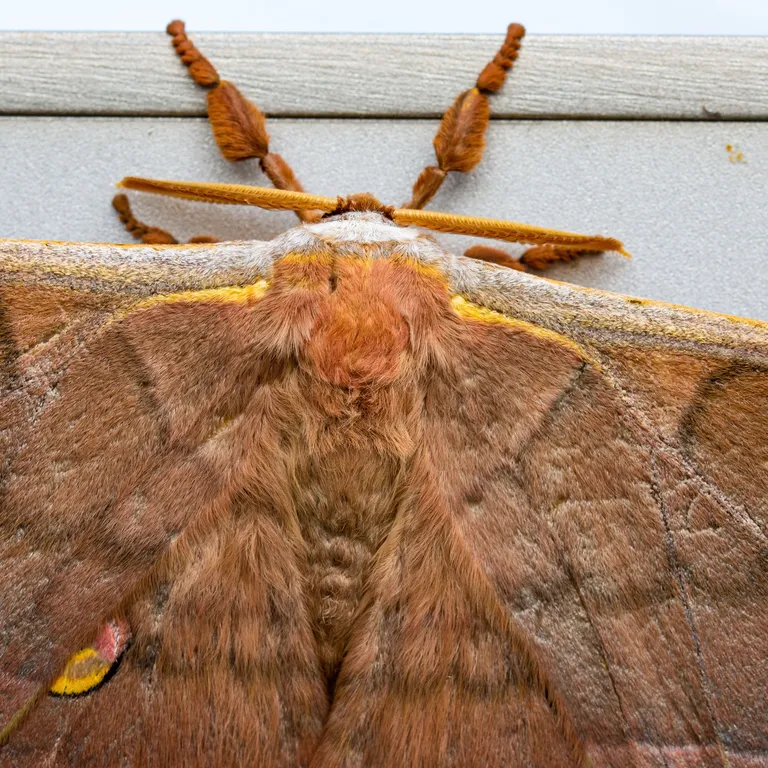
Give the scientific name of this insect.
Antheraea yamamai
